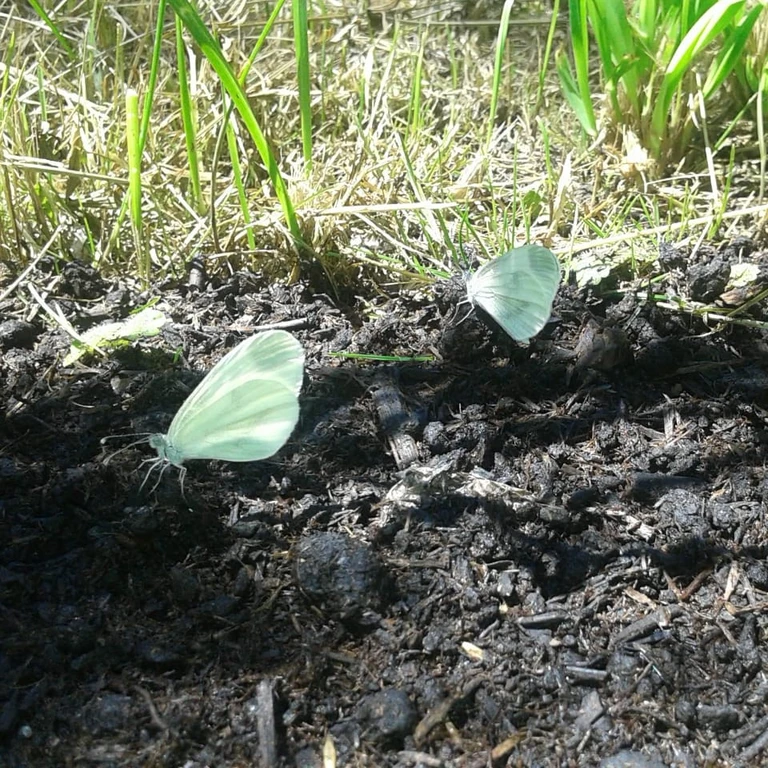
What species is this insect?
Leptidea sinapis/juvernica
